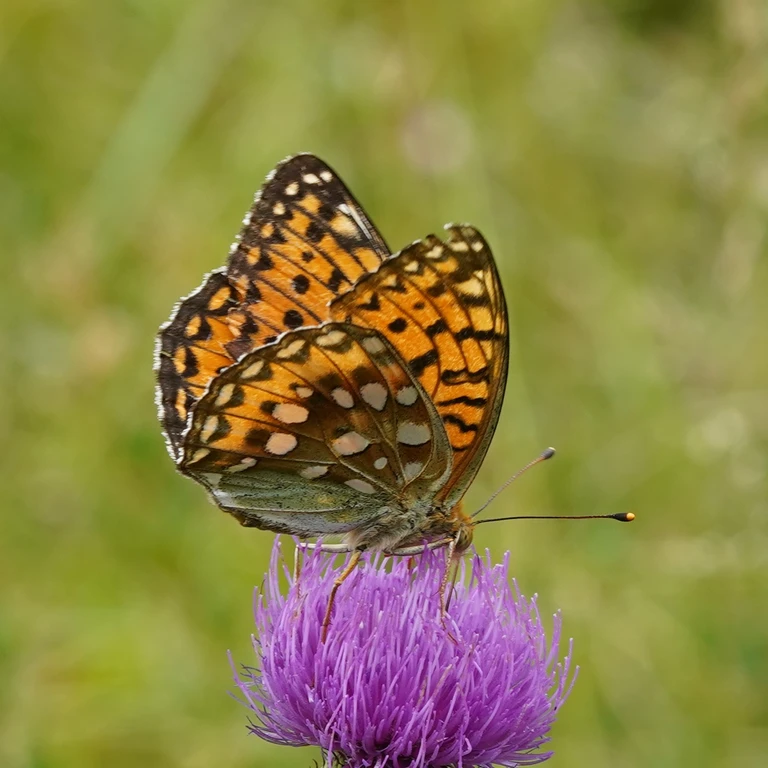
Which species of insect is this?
Speyeria aglaja
